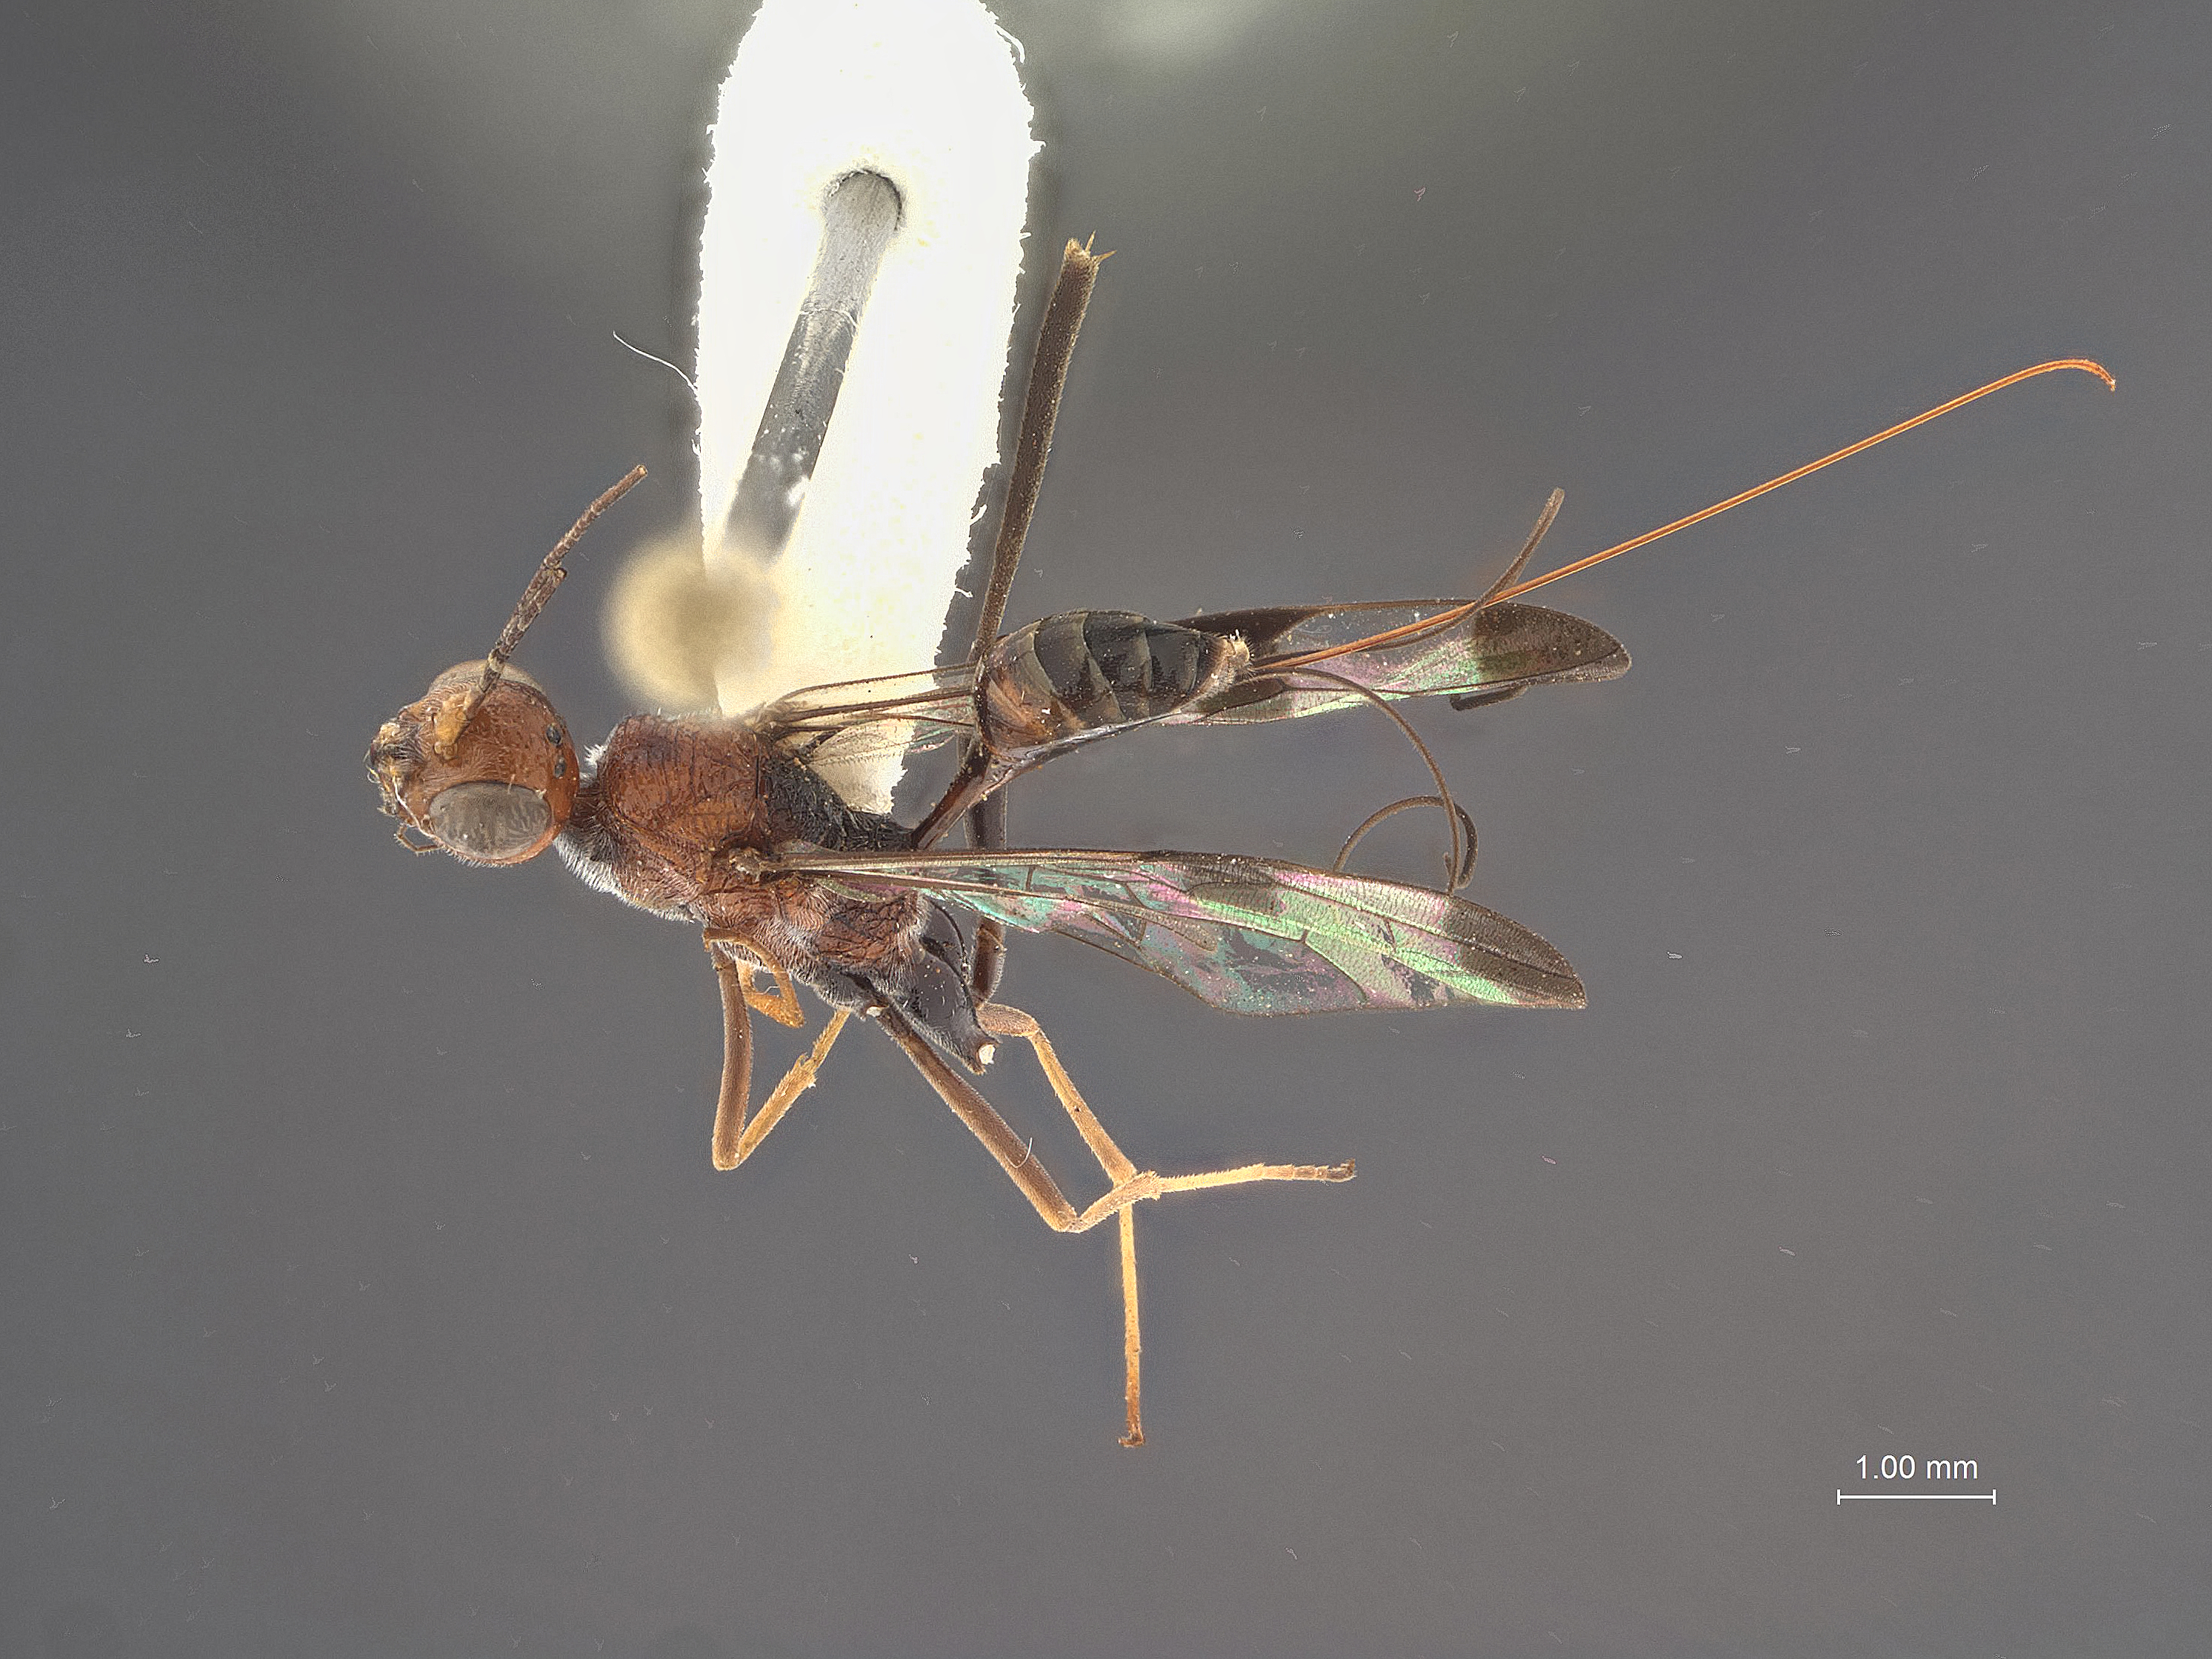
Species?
Pristaulacus hespenheidei
